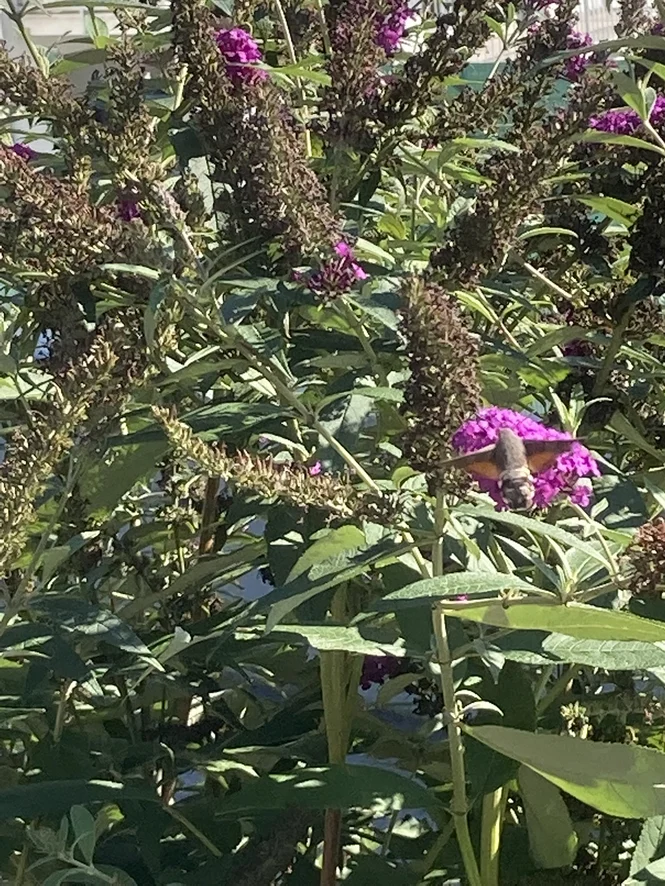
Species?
Macroglossum stellatarum
